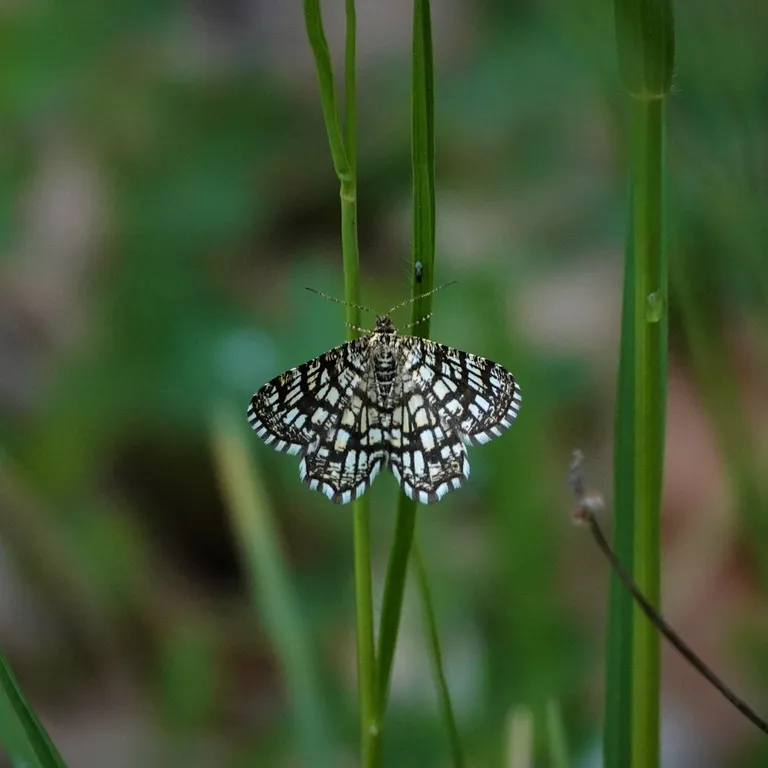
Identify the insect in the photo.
Chiasmia clathrata
